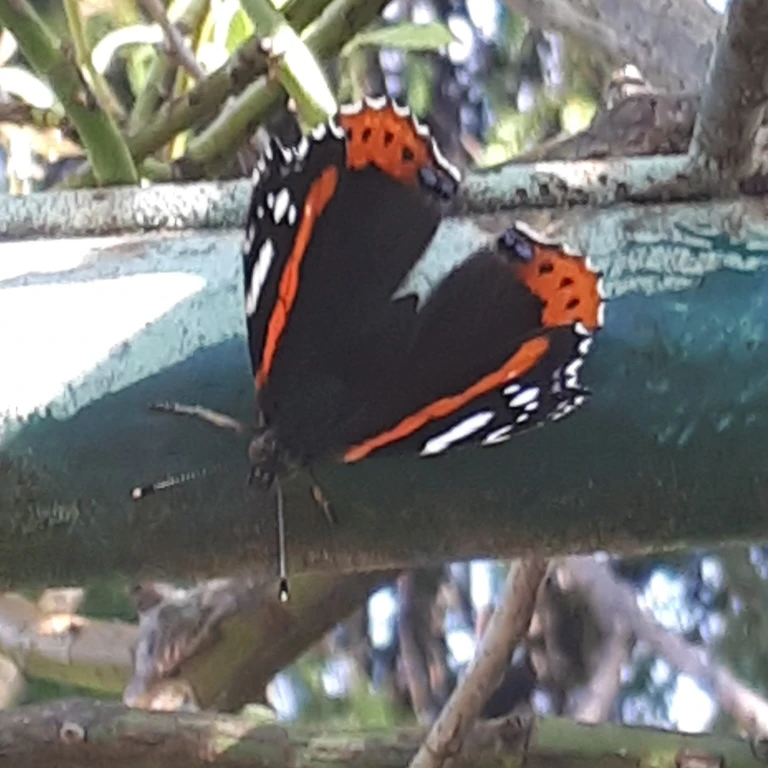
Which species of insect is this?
Vanessa atalanta
